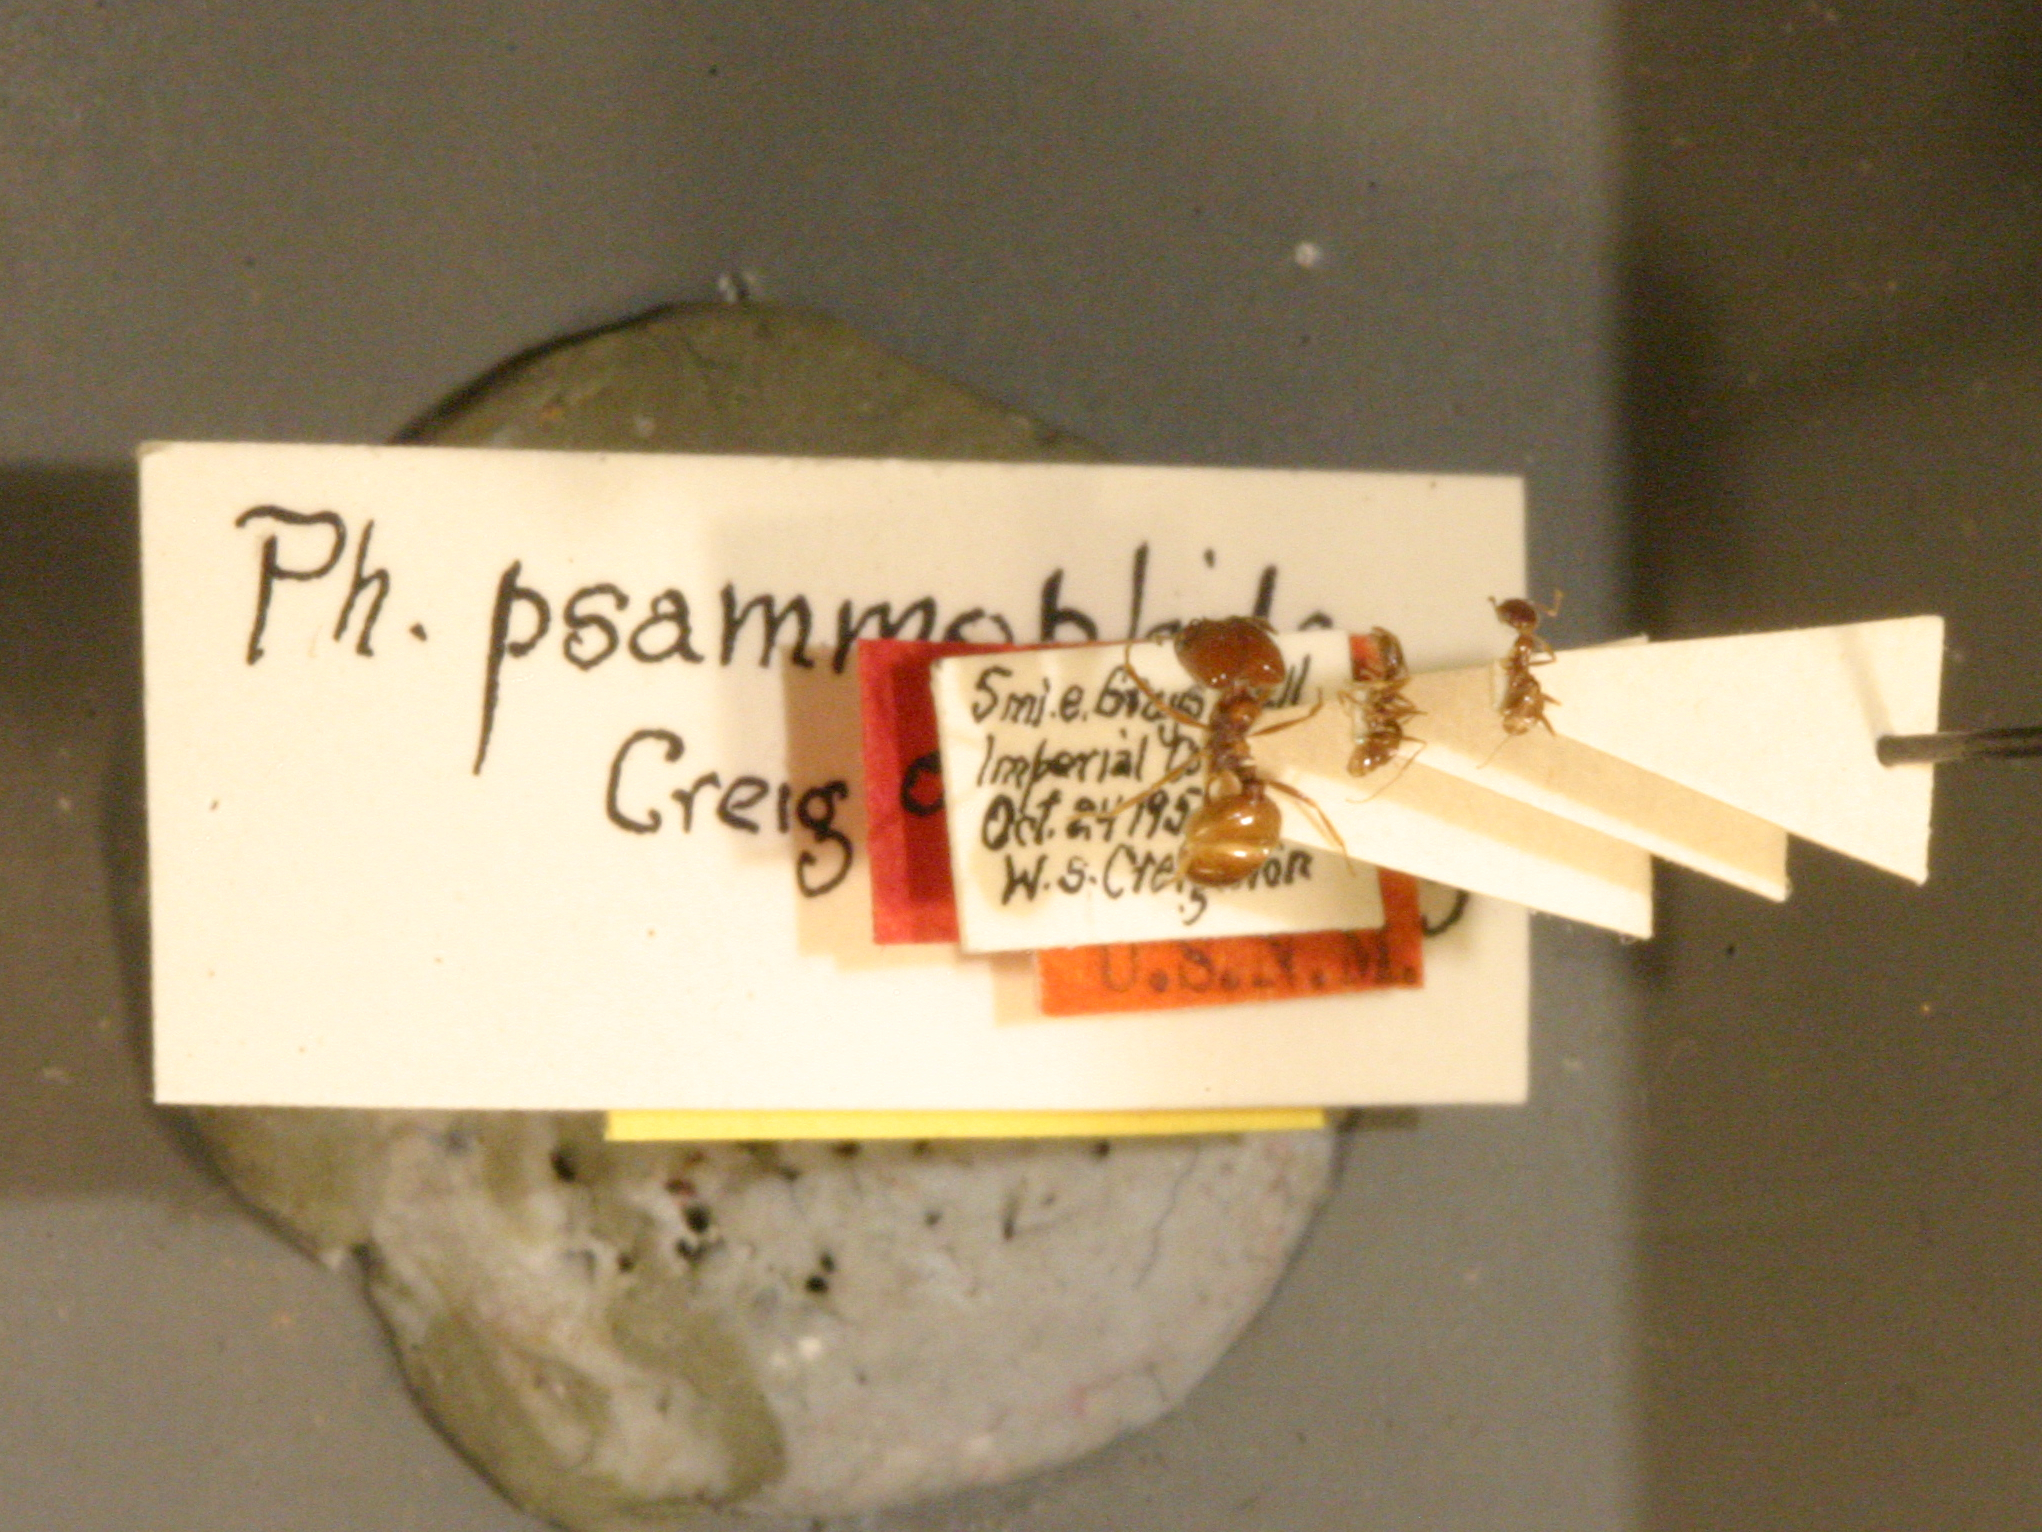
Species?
Pheidole psammophila
